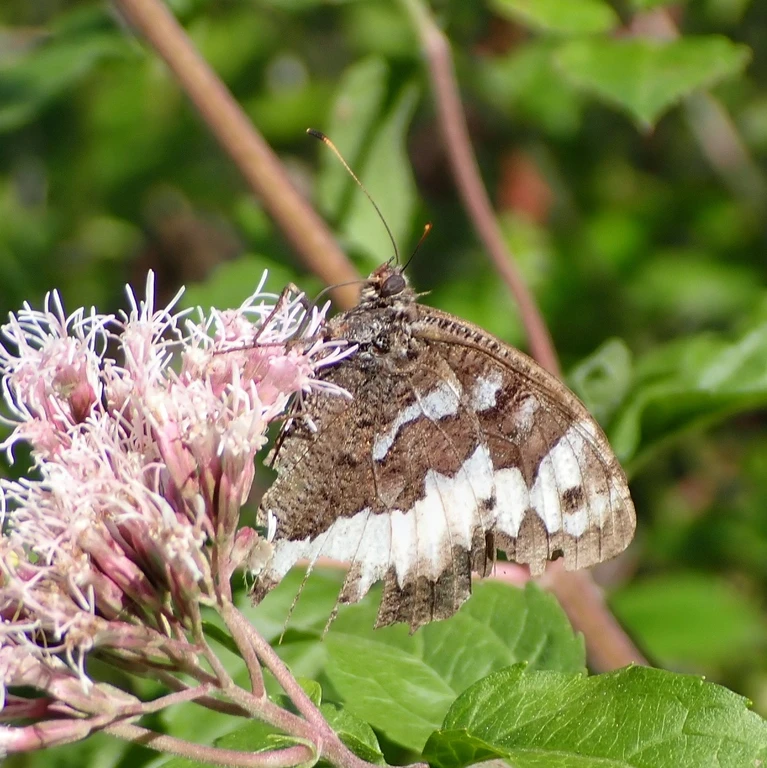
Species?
Brintesia circe
